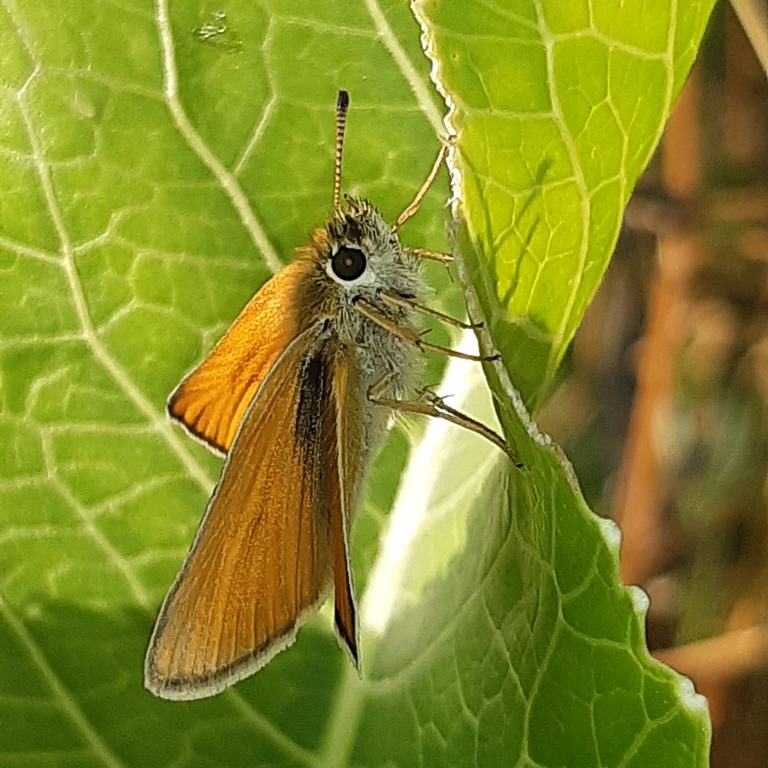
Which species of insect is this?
Thymelicus lineola
